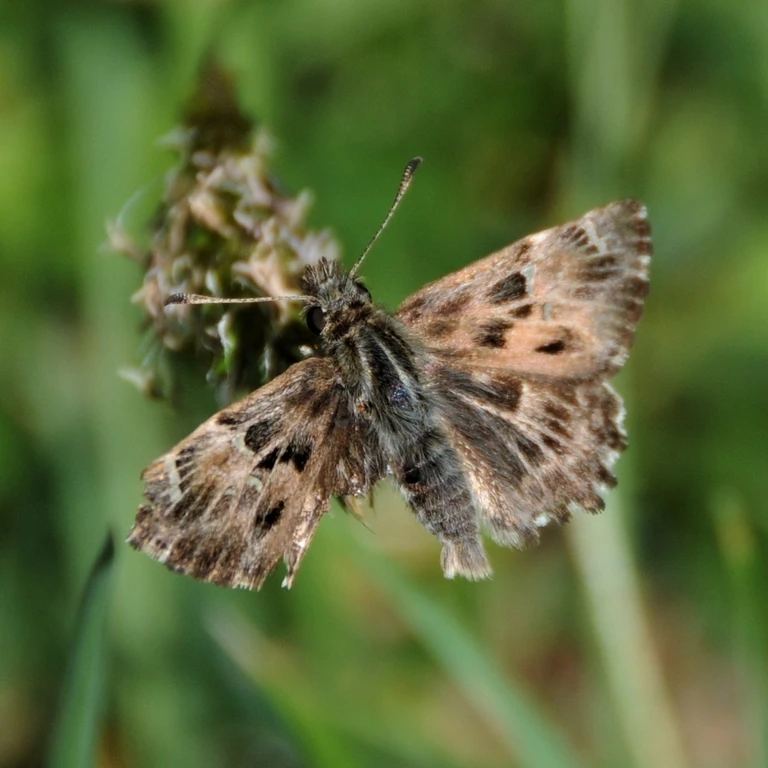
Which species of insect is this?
Carcharodus alceae
